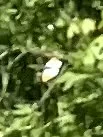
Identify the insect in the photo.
Anthocharis cardamines
